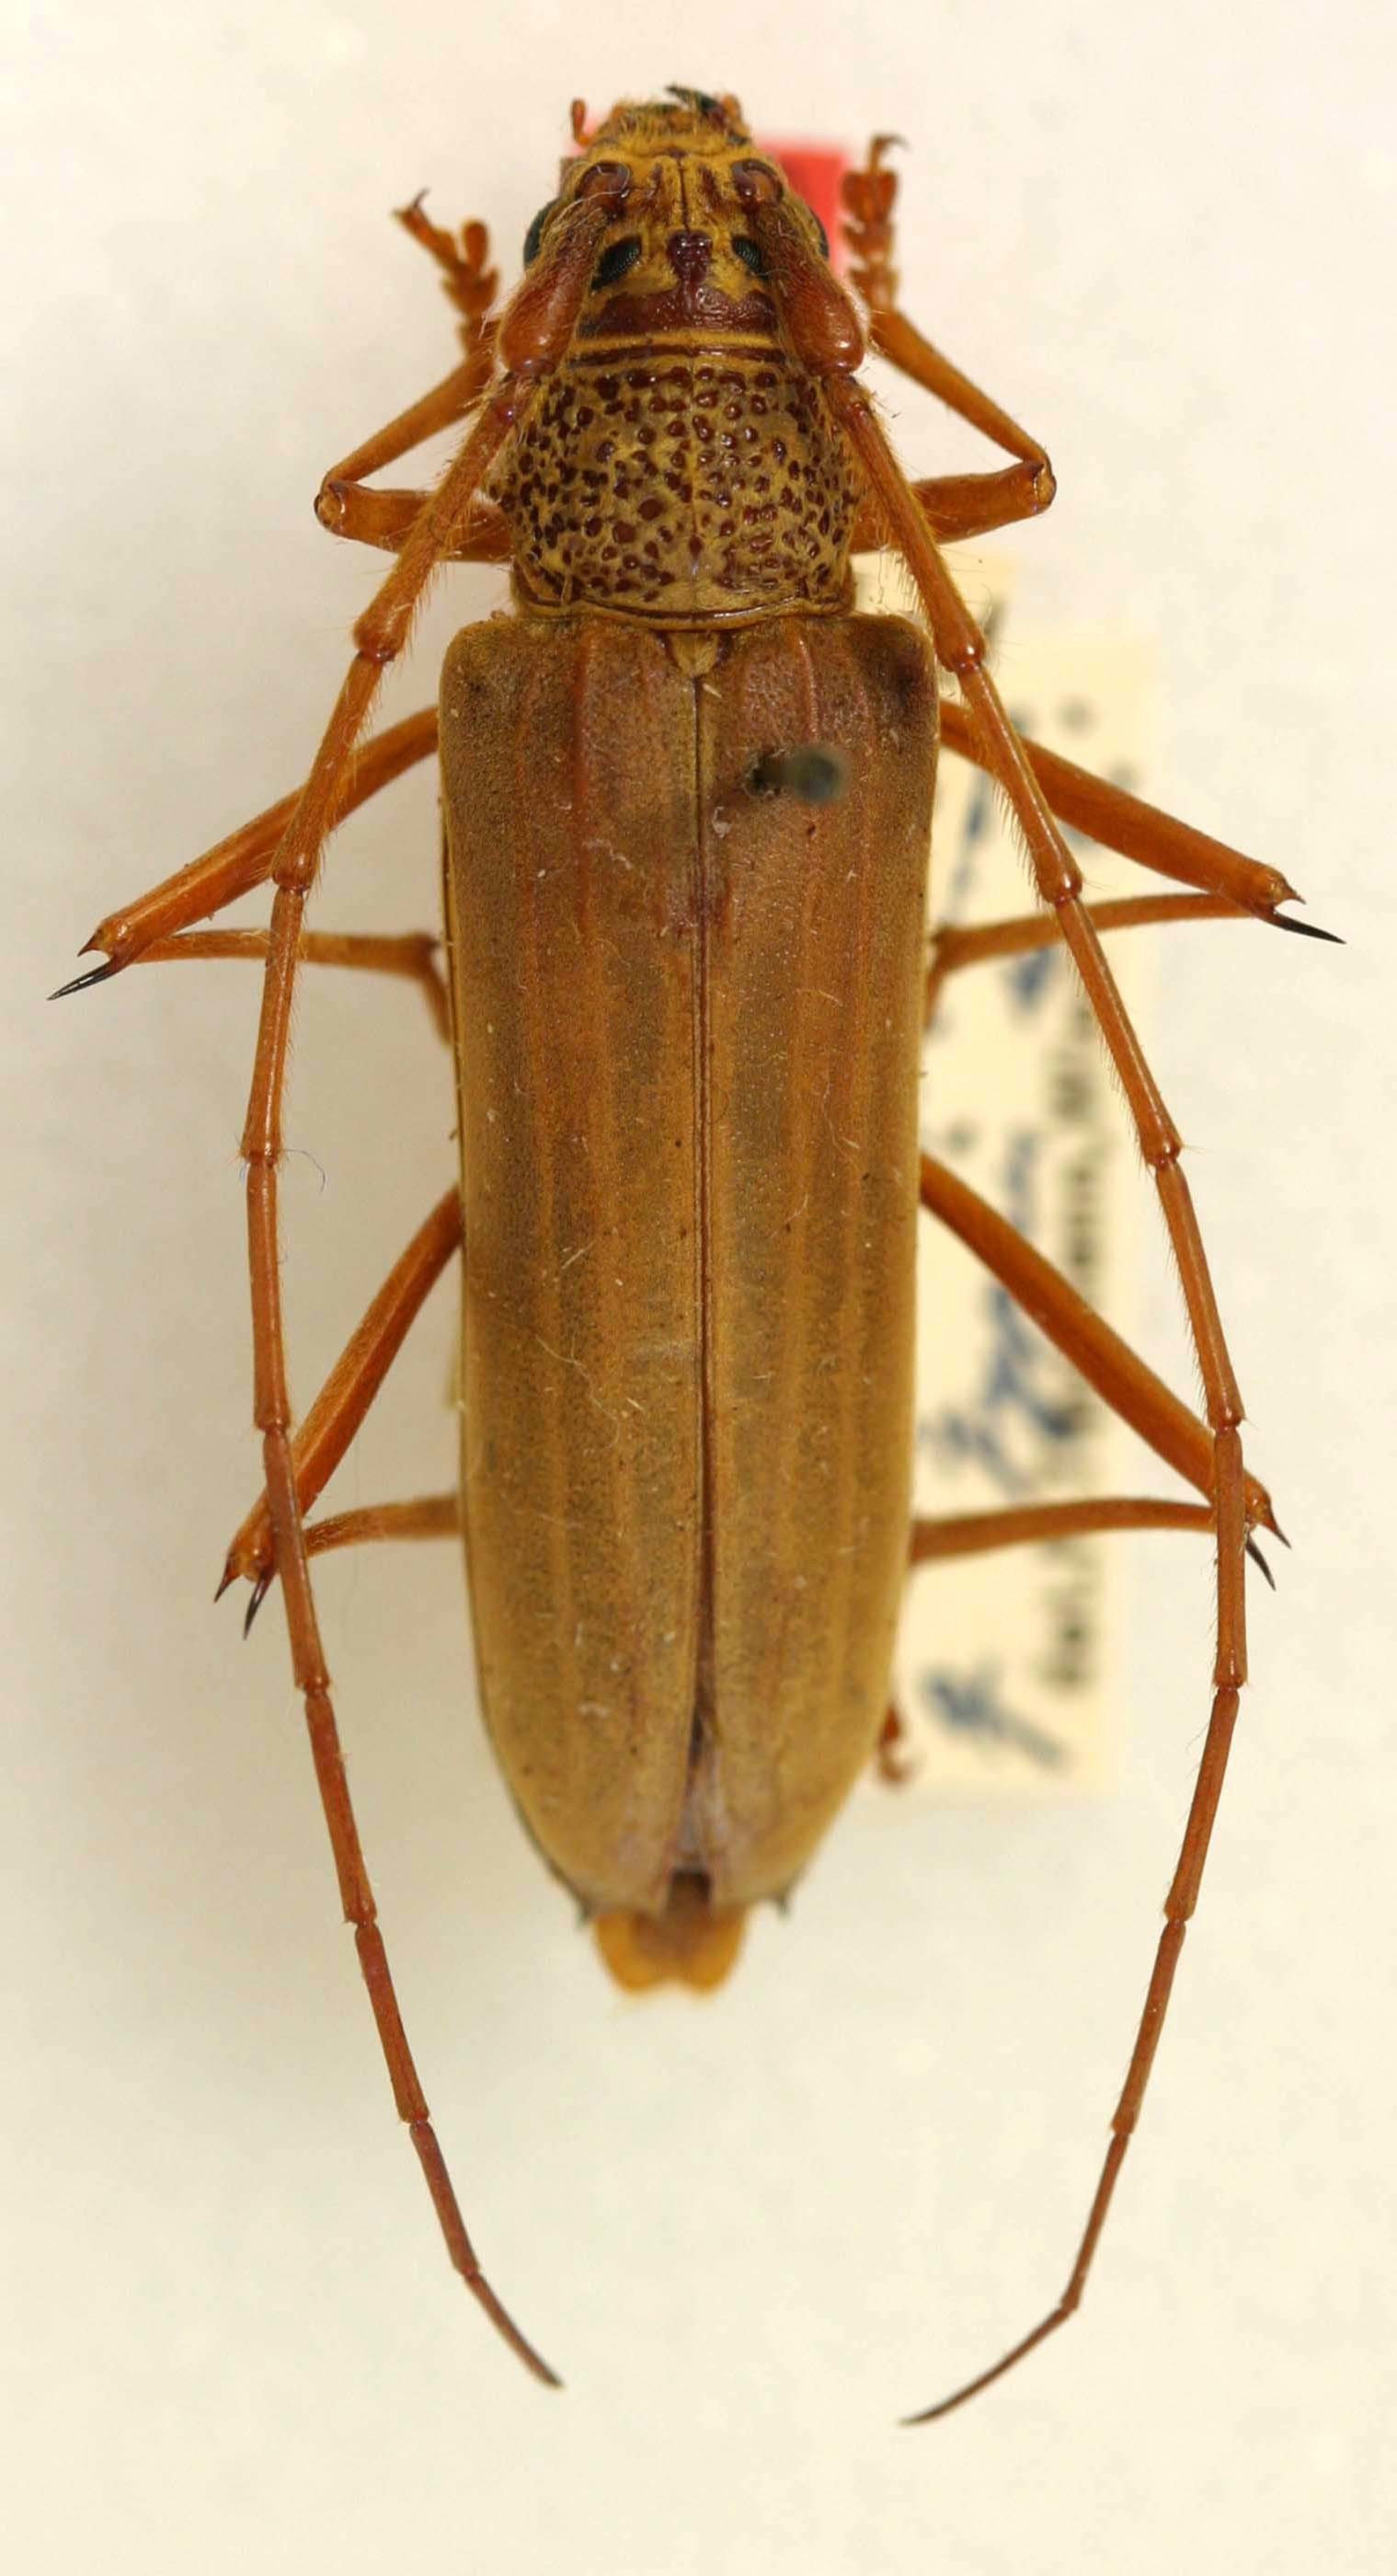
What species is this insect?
Susuacanga octoguttata (also Eburia octoguttata)
